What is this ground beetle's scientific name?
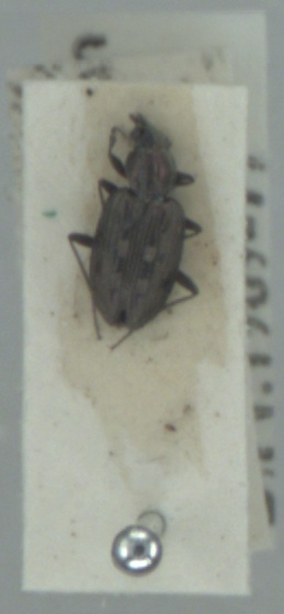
Bembidion litorale
